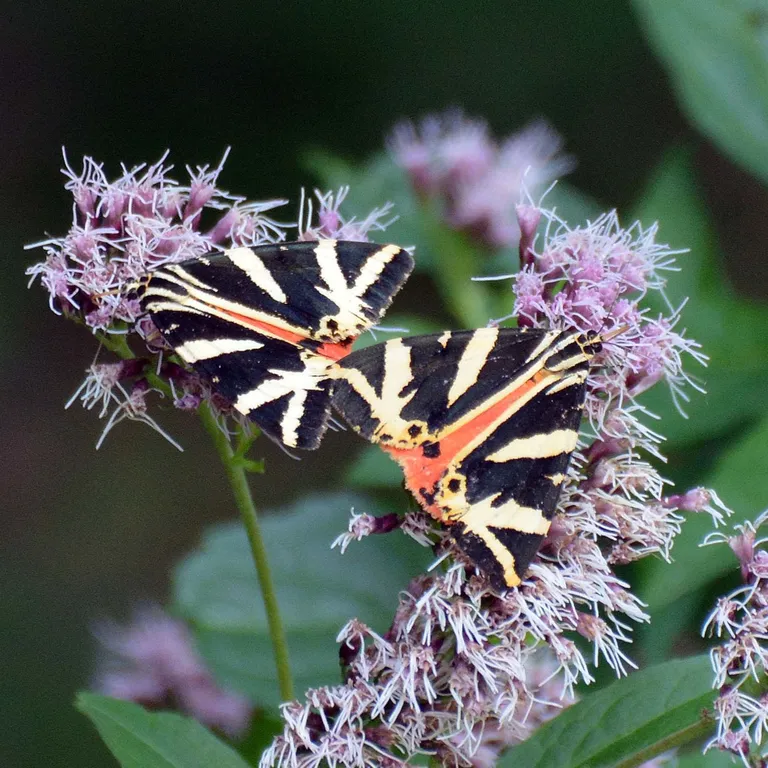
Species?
Euplagia quadripunctaria
